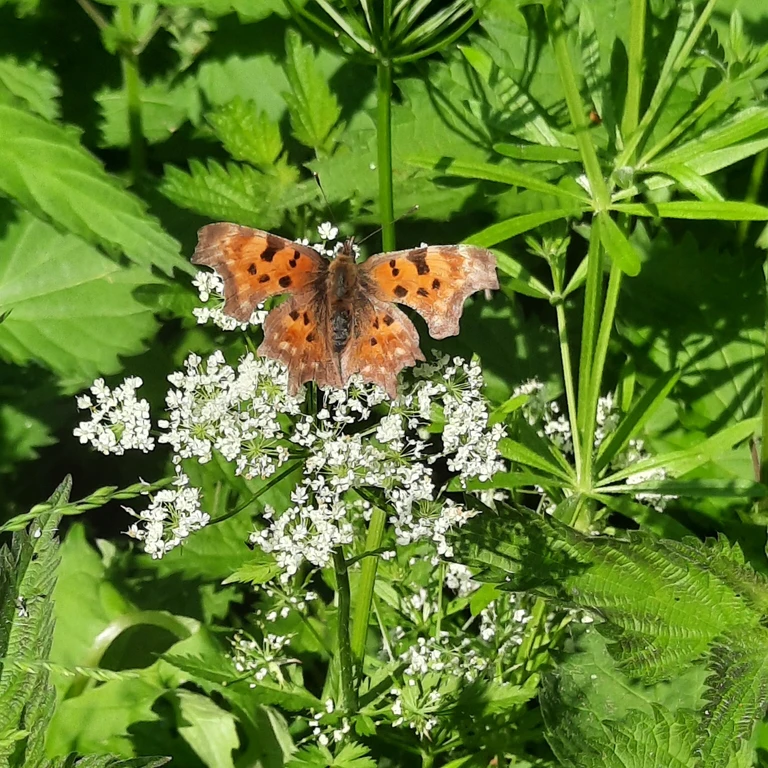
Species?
Polygonia c-album
